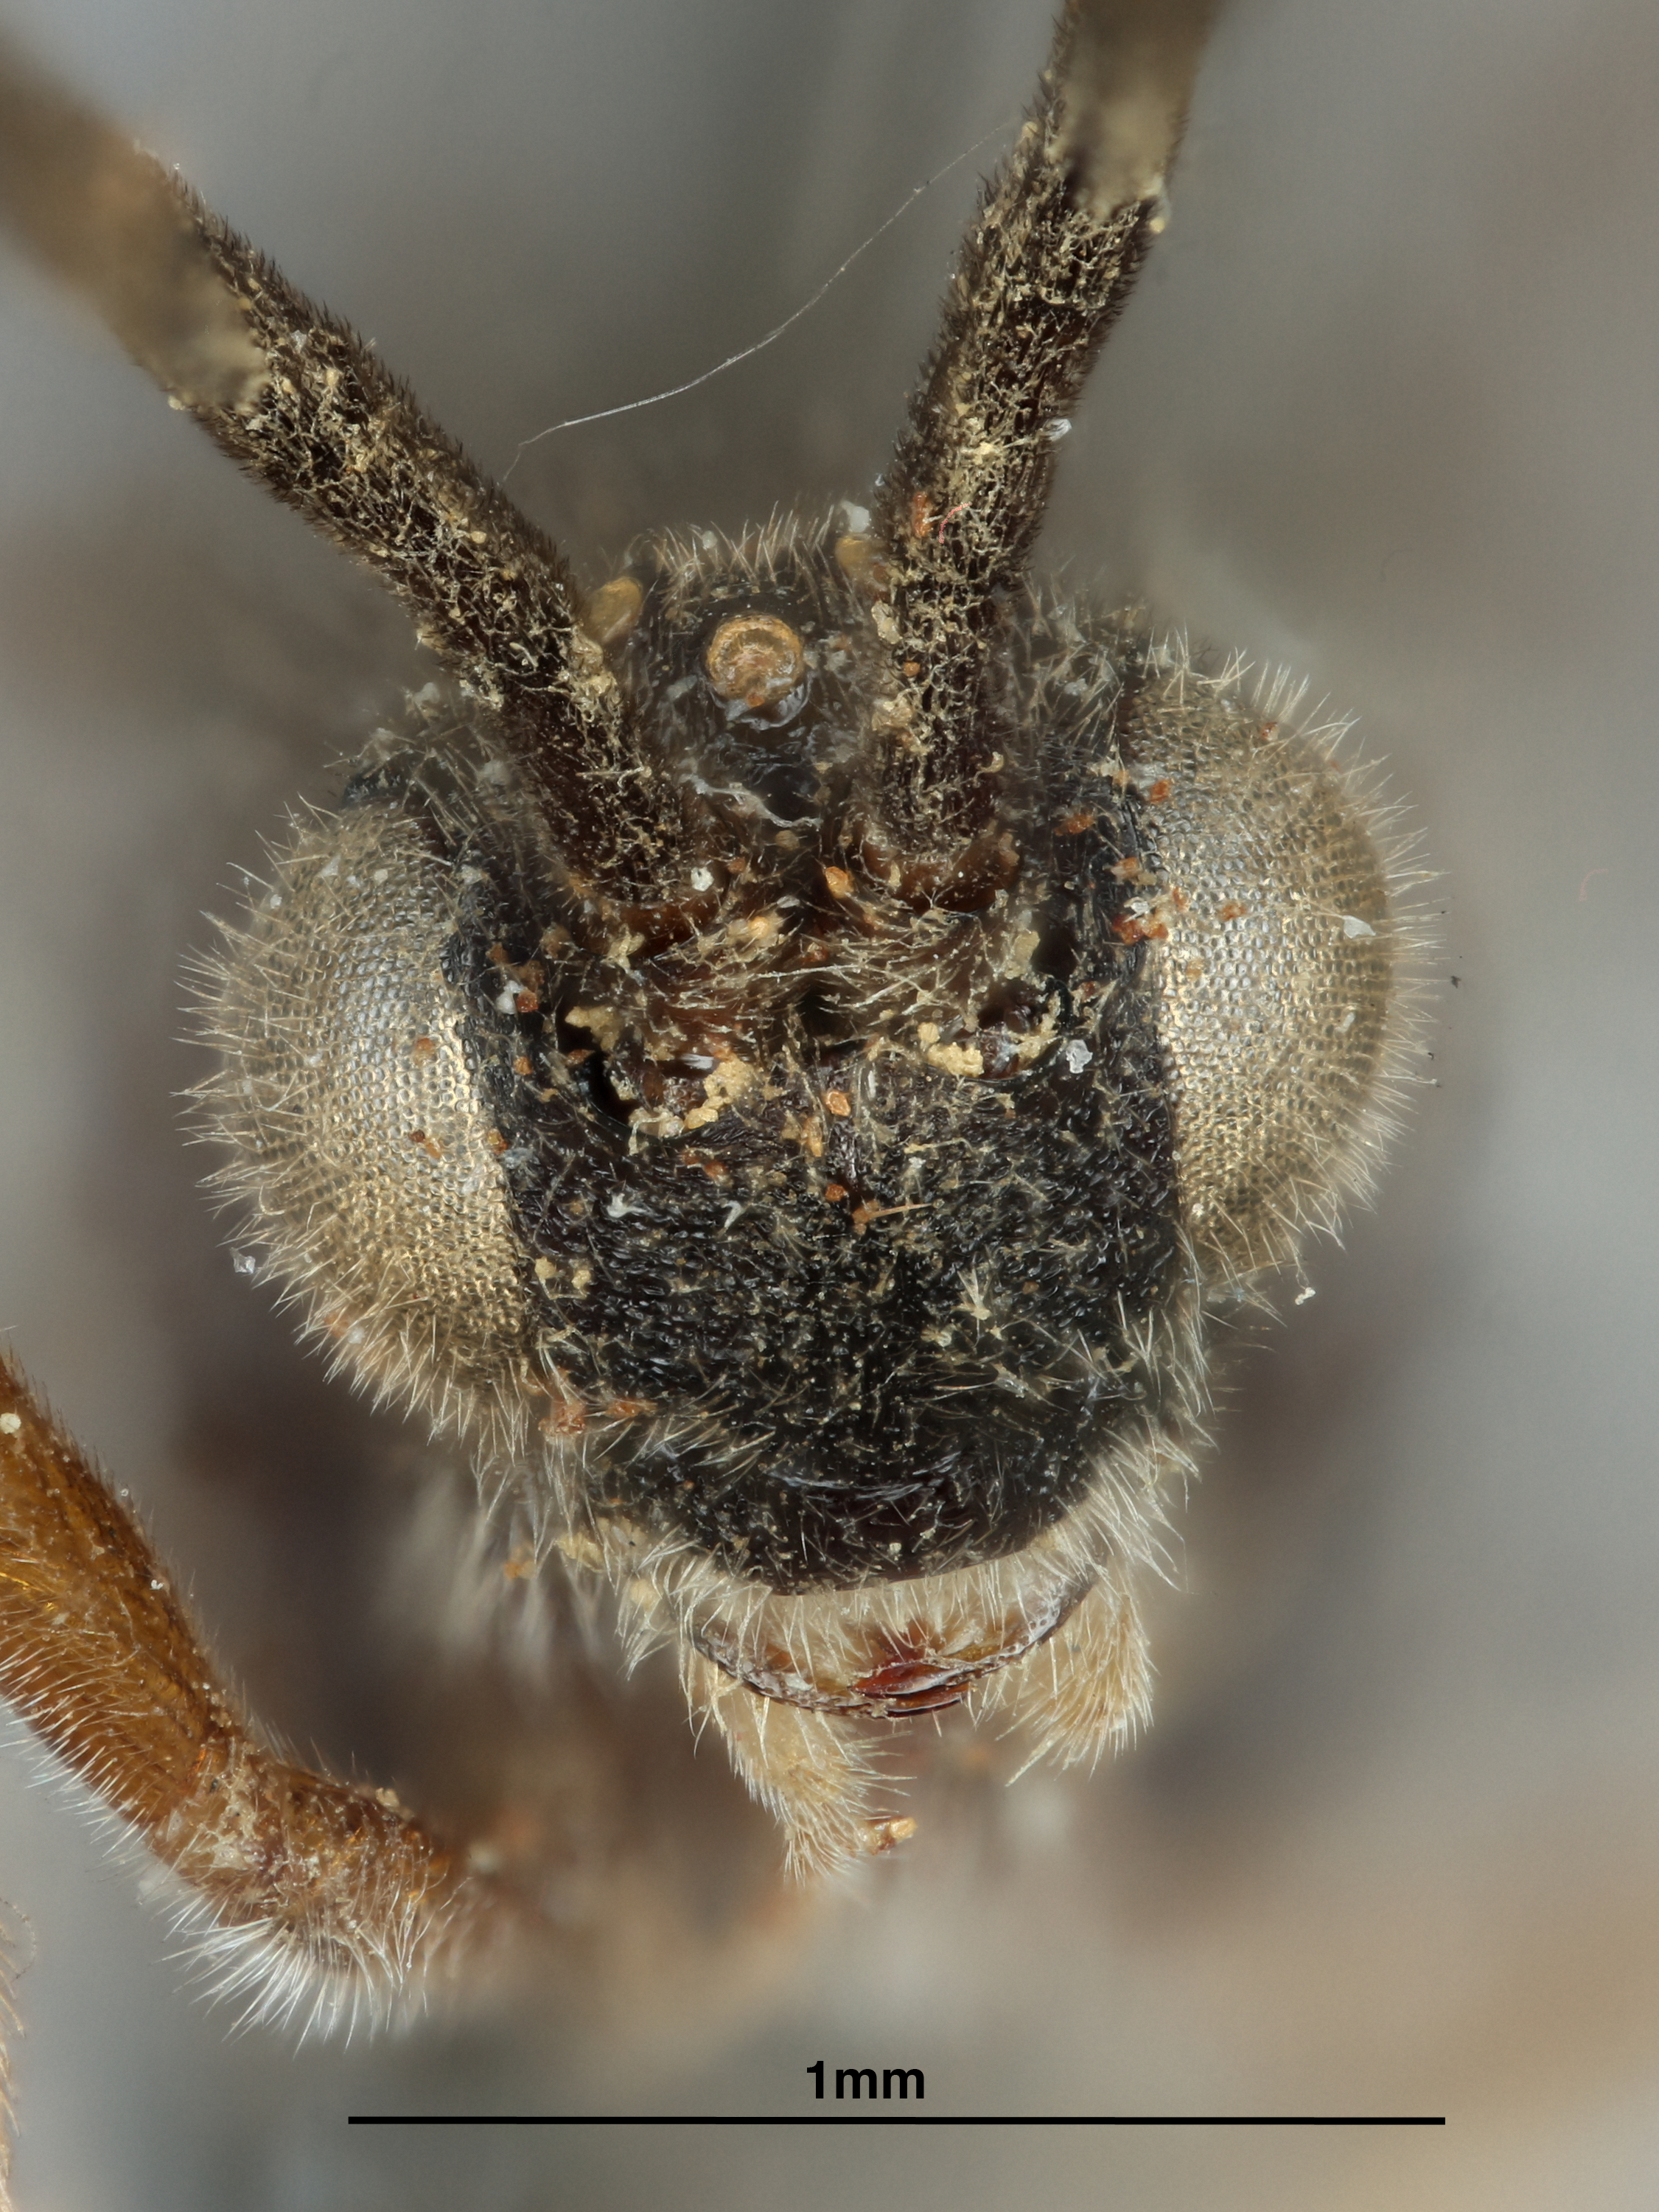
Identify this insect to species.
Microplitis philippinensis
